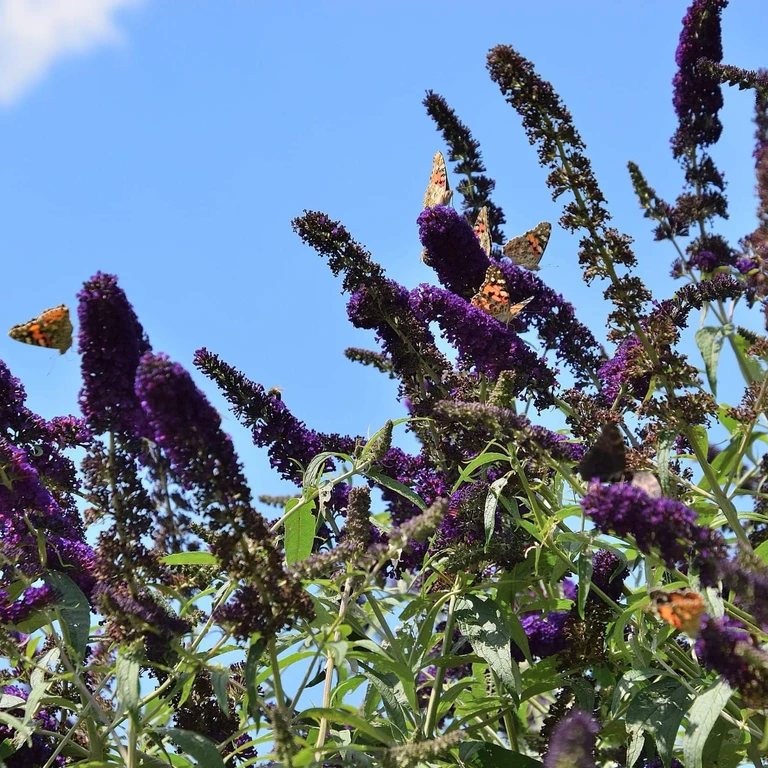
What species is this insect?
Vanessa cardui
